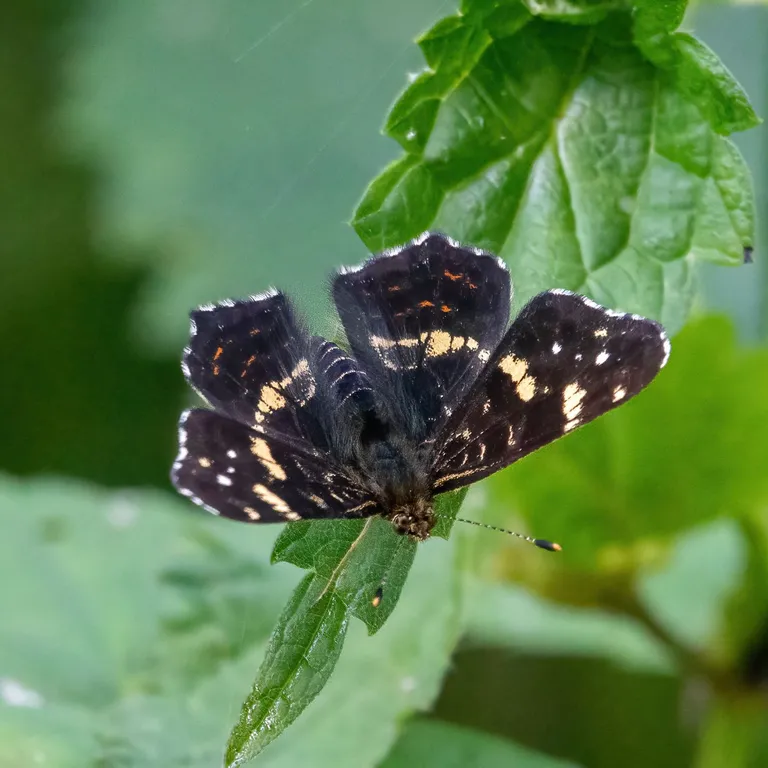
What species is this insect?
Araschnia levana
